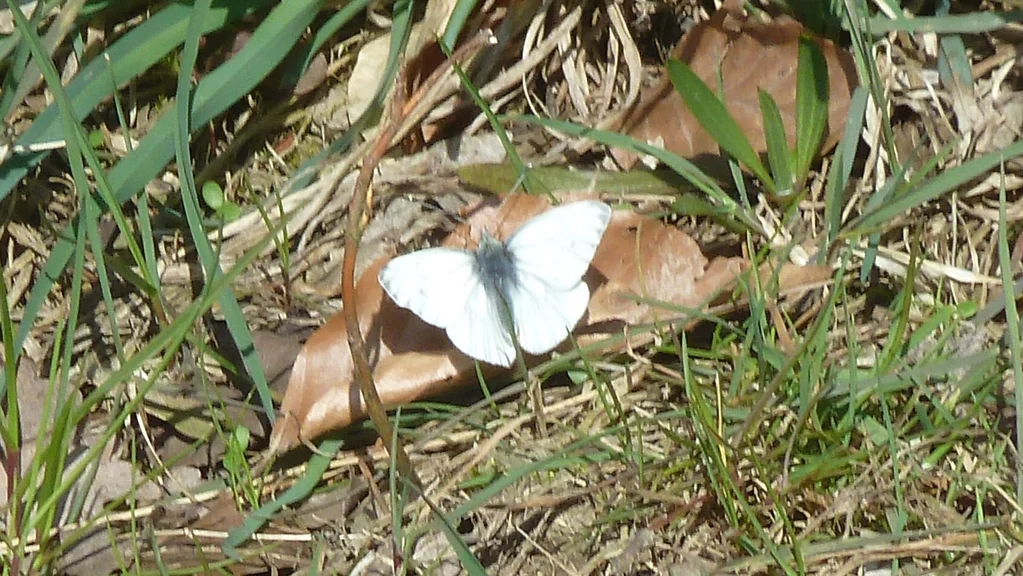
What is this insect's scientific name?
Pieris napi
